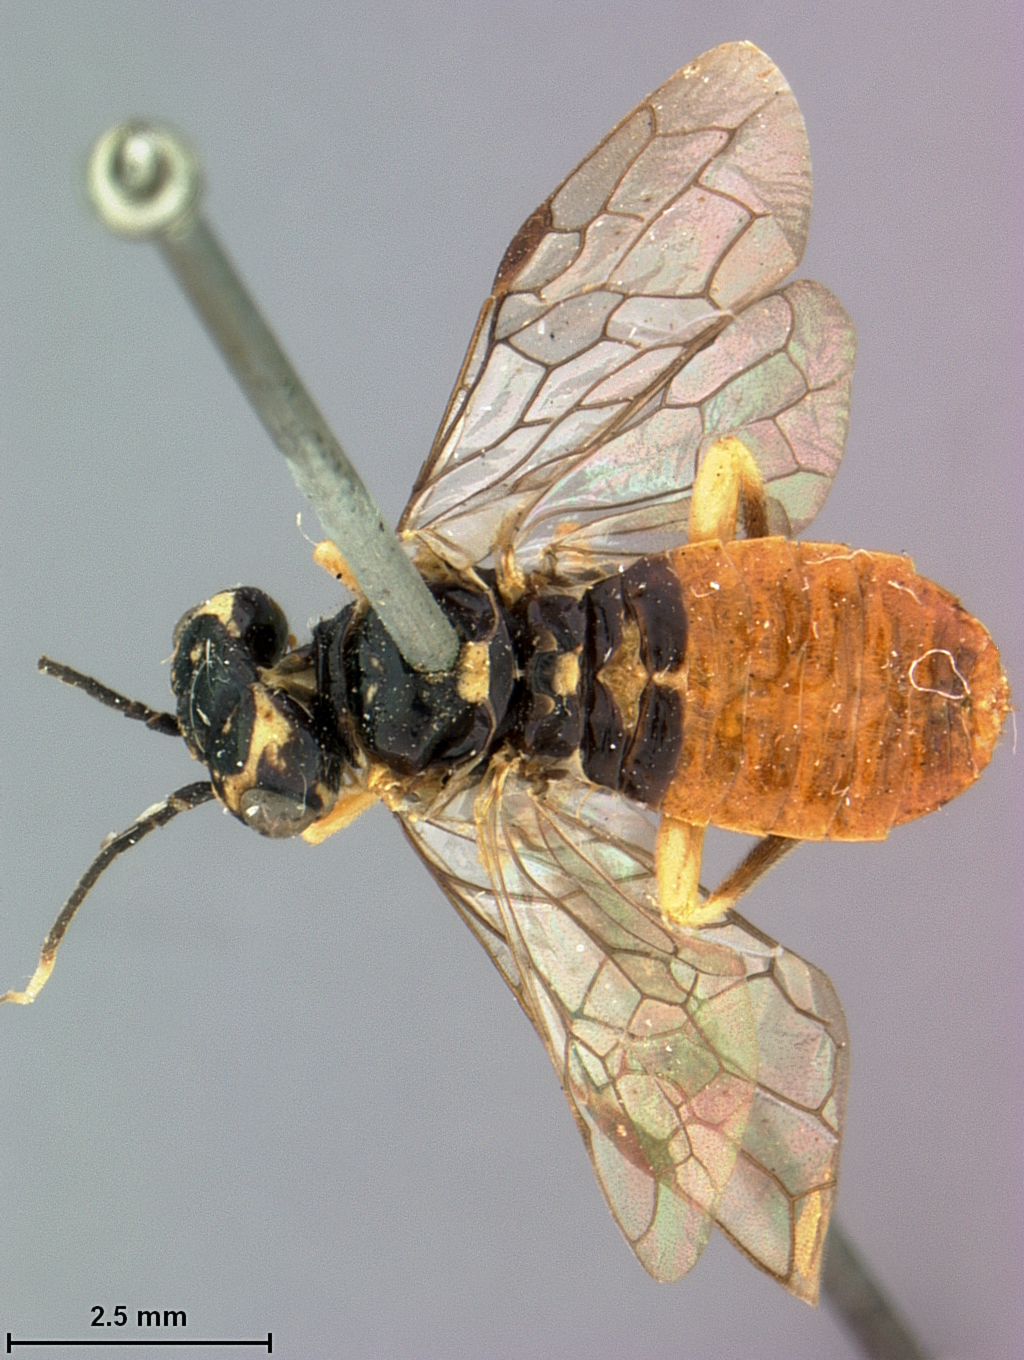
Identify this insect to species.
Pamphilius rubi
